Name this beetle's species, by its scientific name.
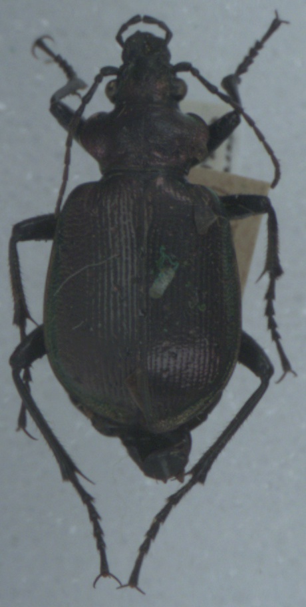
Calosoma inquisitor
